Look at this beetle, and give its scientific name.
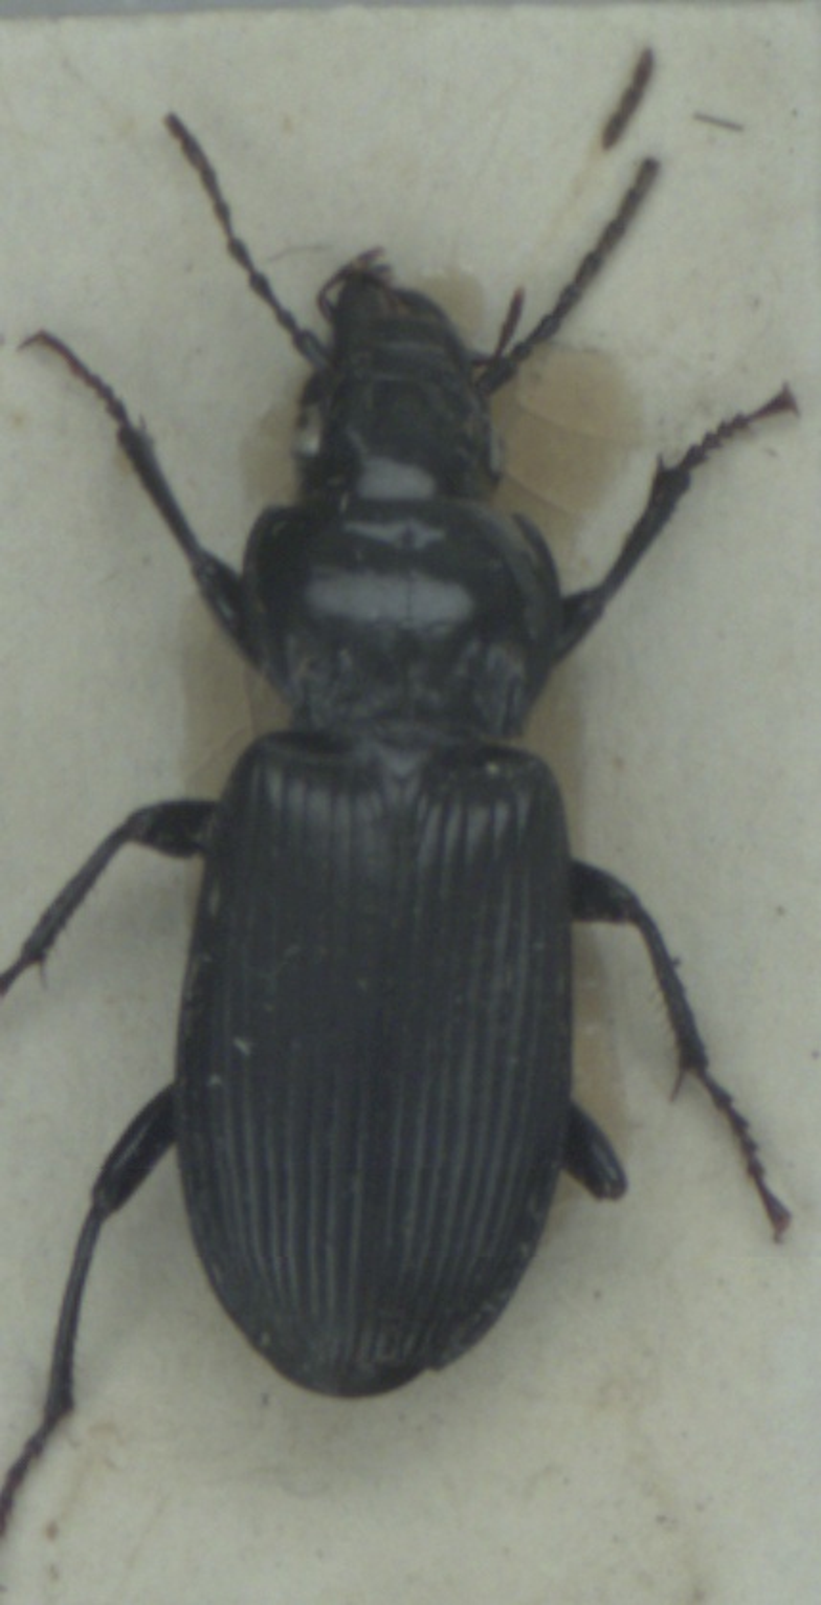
Pterostichus melanarius
